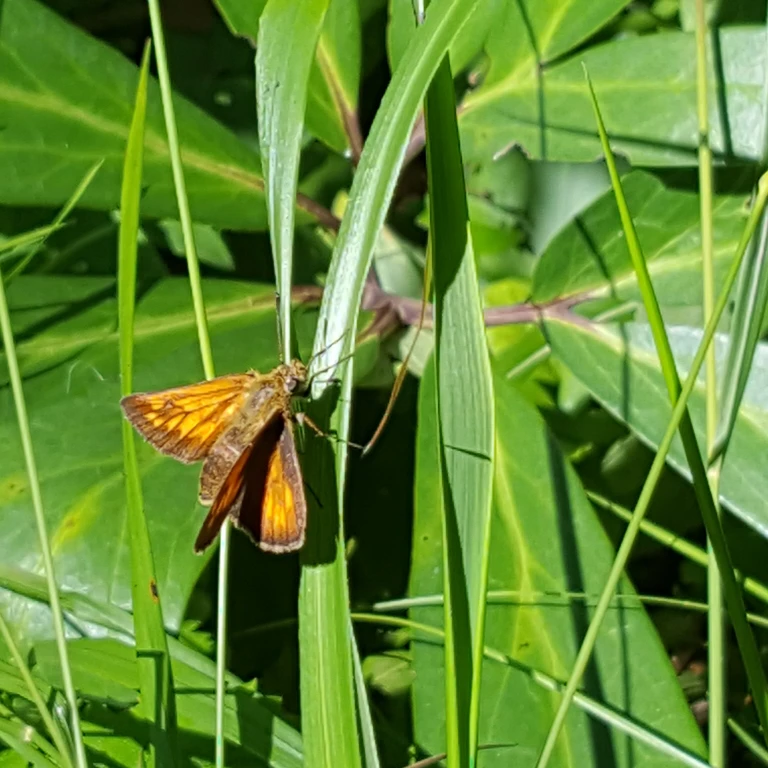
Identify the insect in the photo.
Ochlodes sylvanus (also Ochlodes venata)
